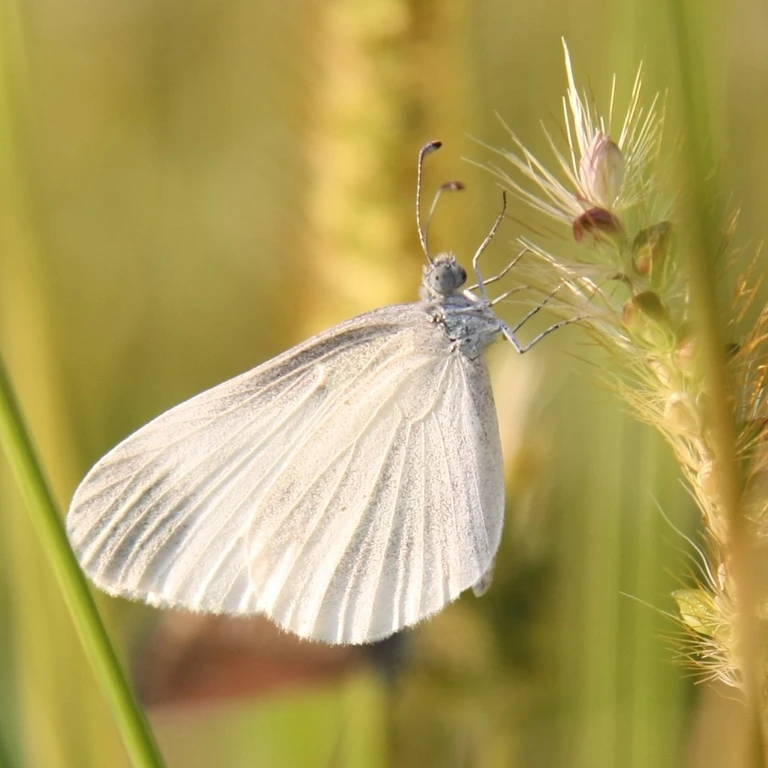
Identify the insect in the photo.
Leptidea sinapis/juvernica
